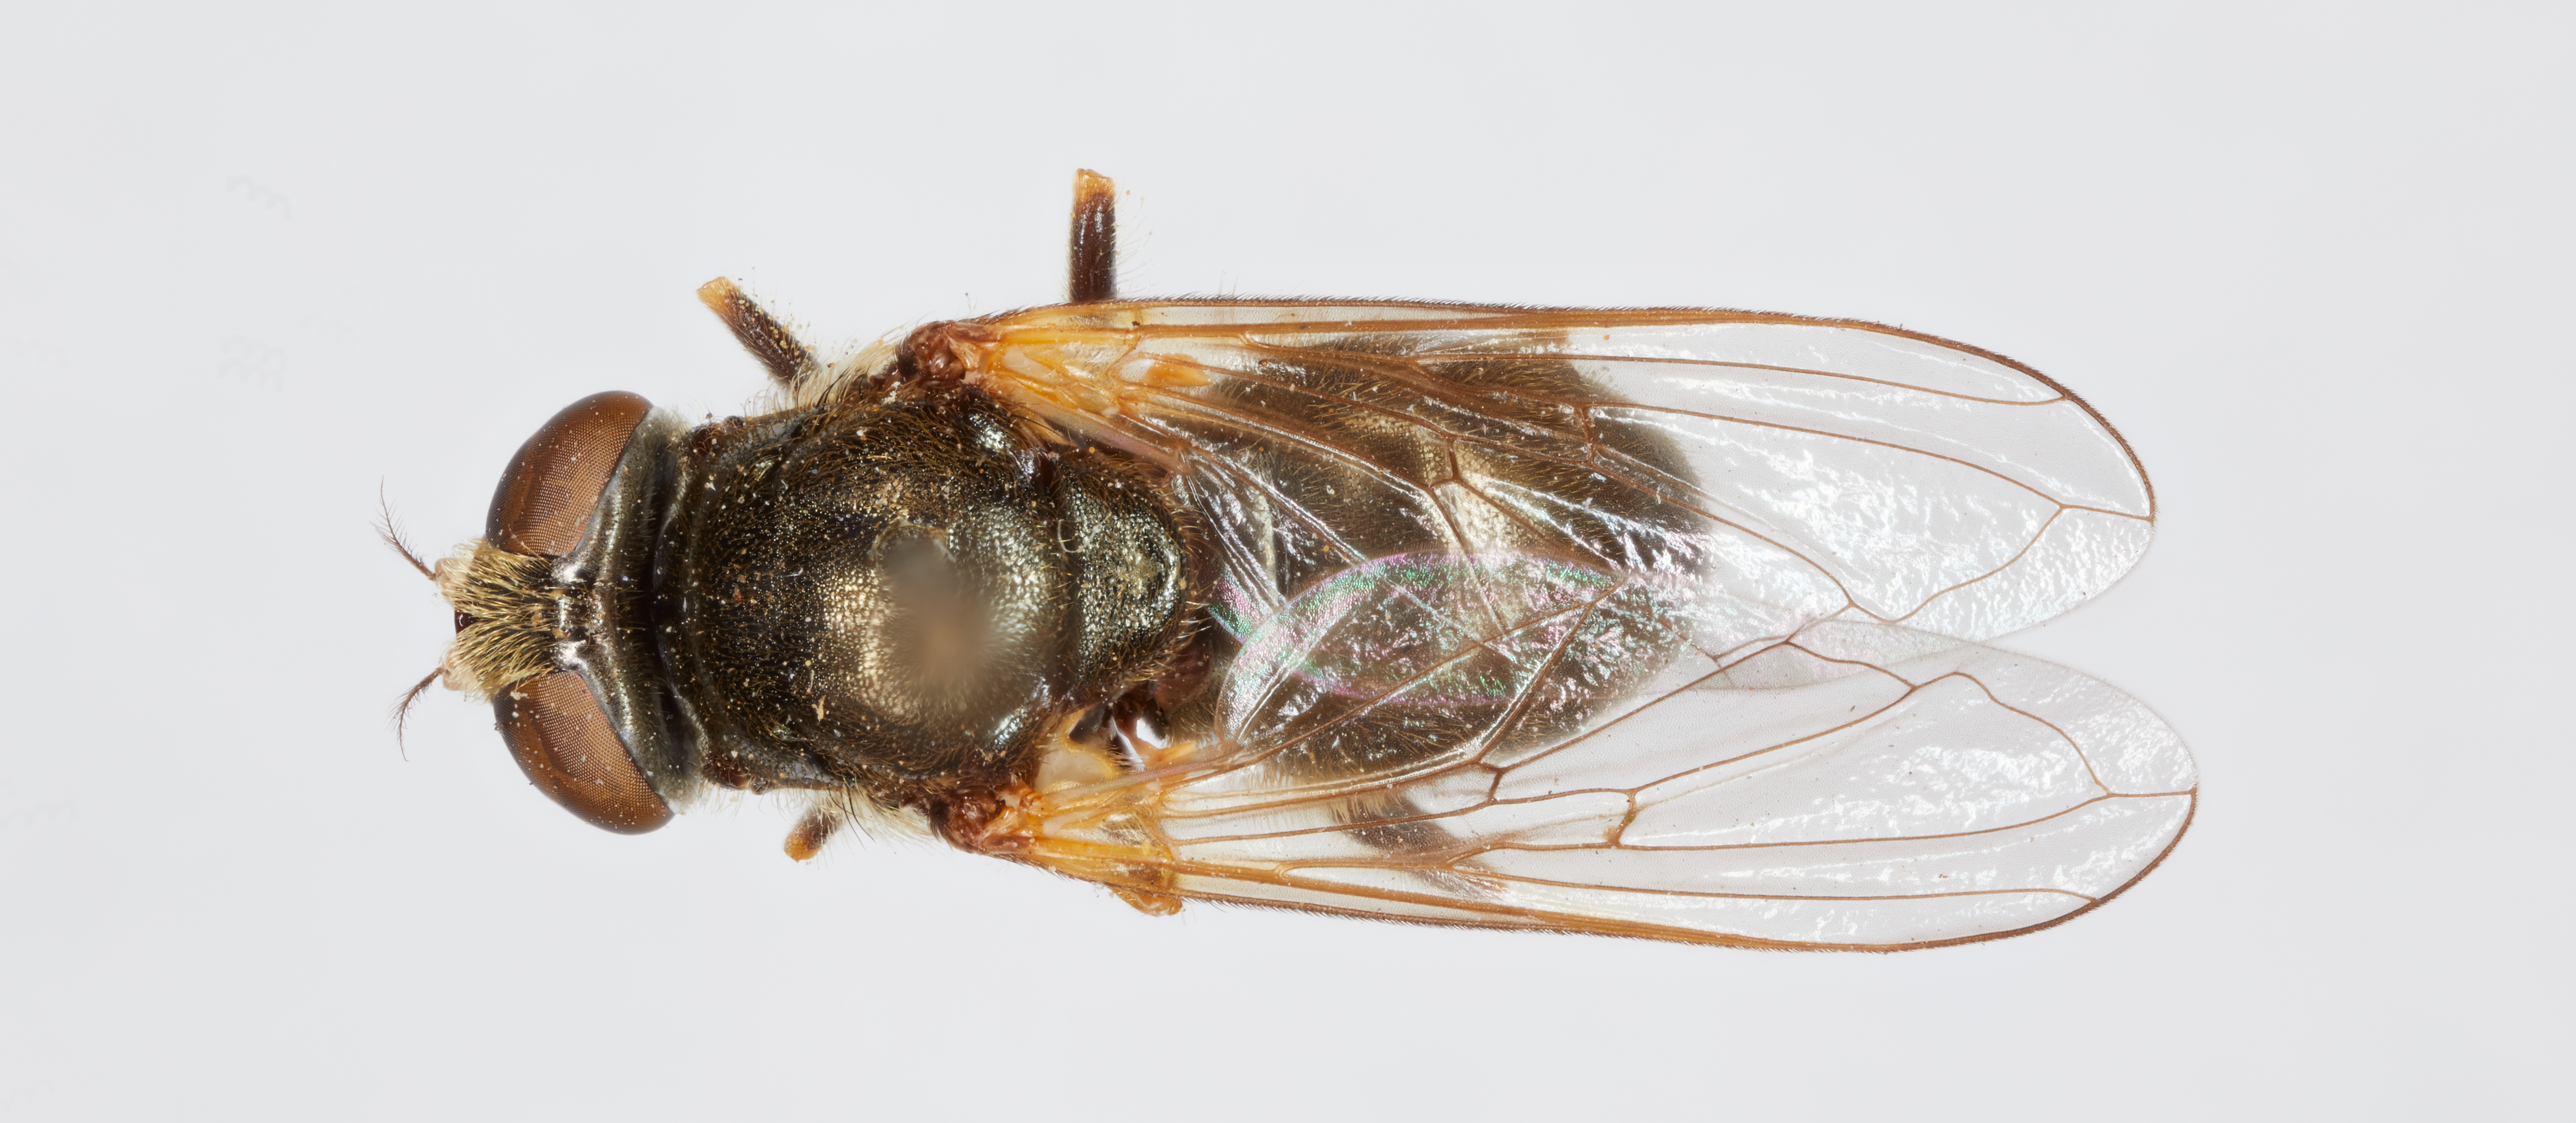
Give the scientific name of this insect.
Cartosyrphus canadensis
